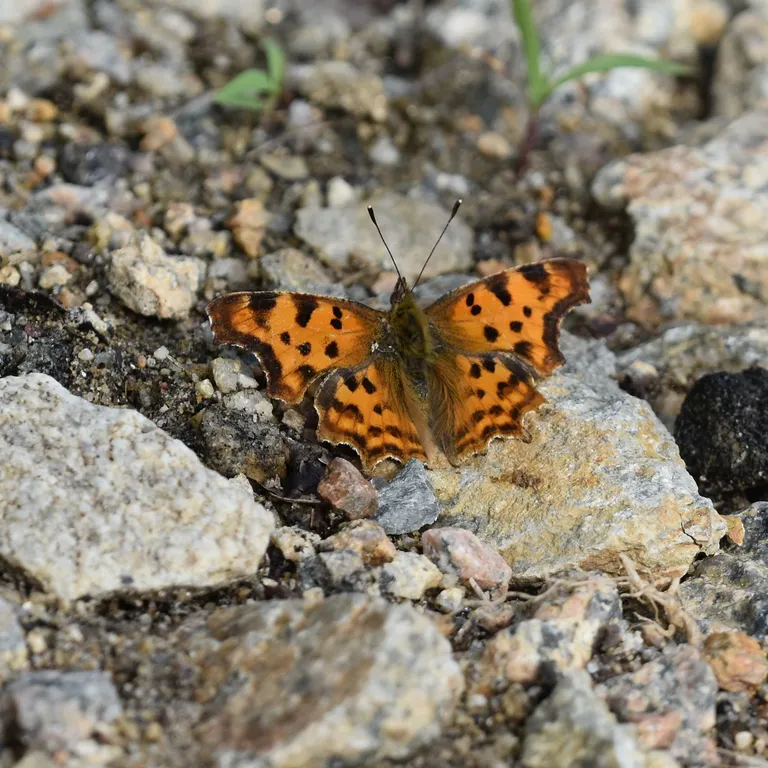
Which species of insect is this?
Polygonia c-album
